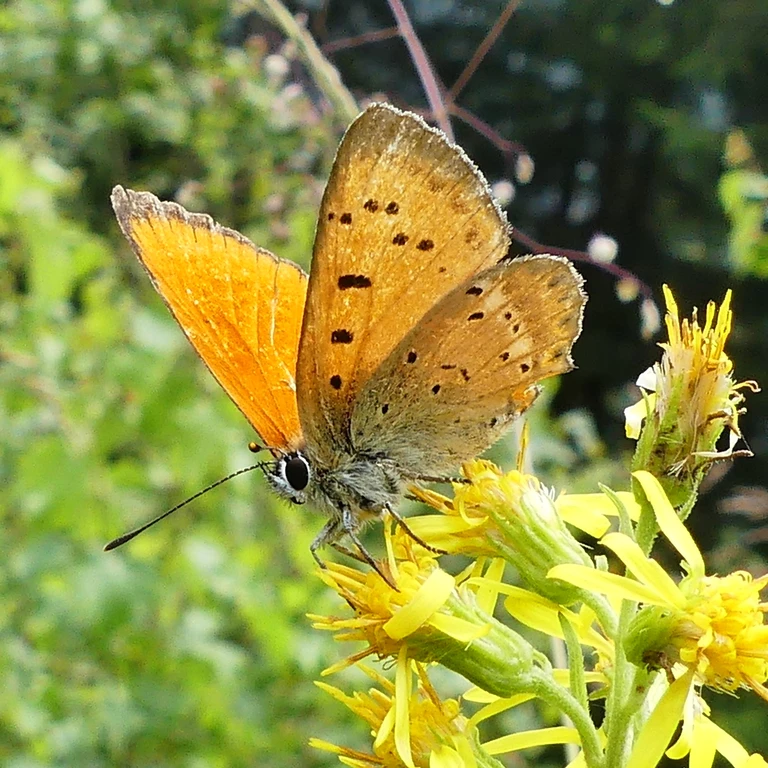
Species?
Lycaena virgaureae
